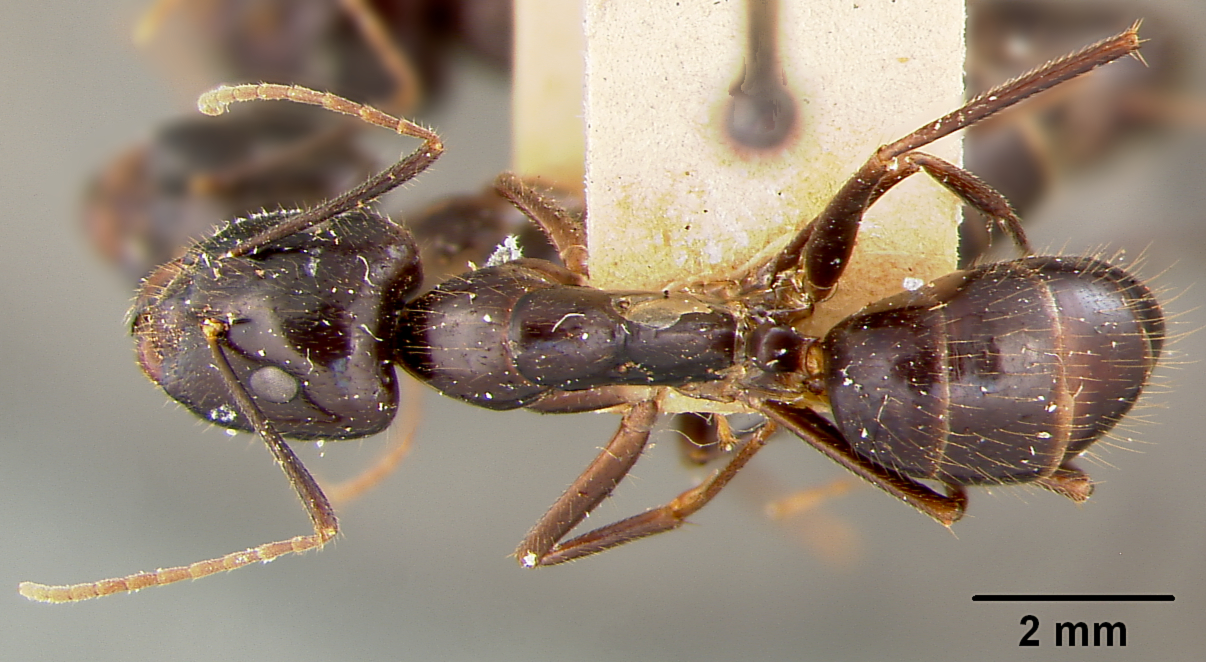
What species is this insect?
Camponotus maculatus
